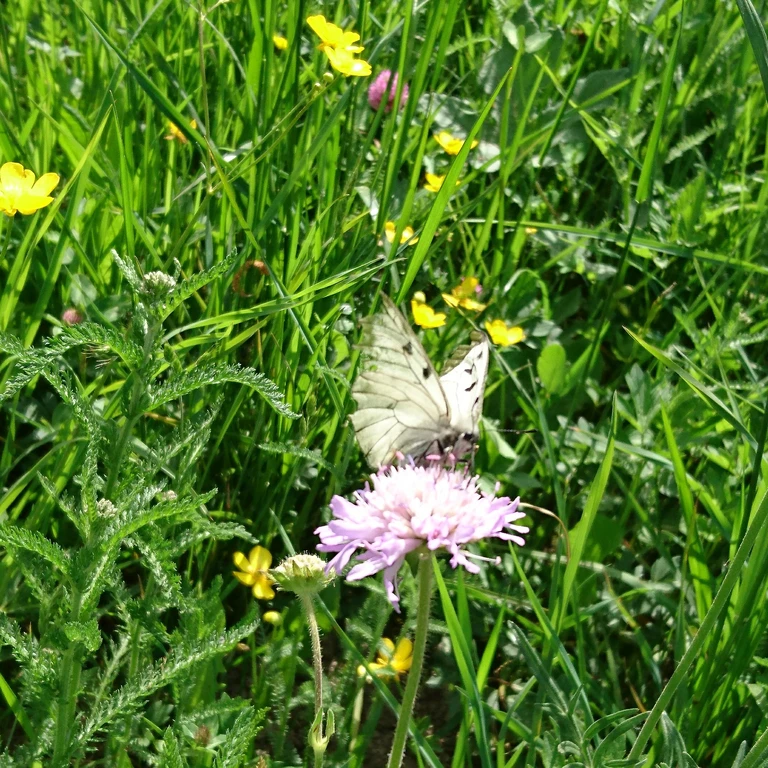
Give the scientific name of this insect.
Parnassius mnemosyne
